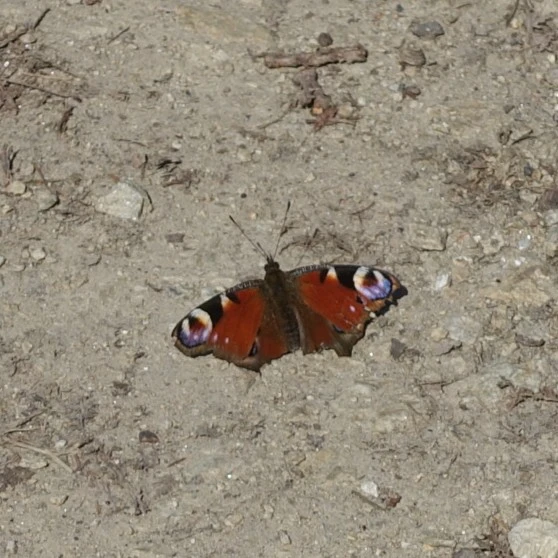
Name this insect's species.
Aglais io
